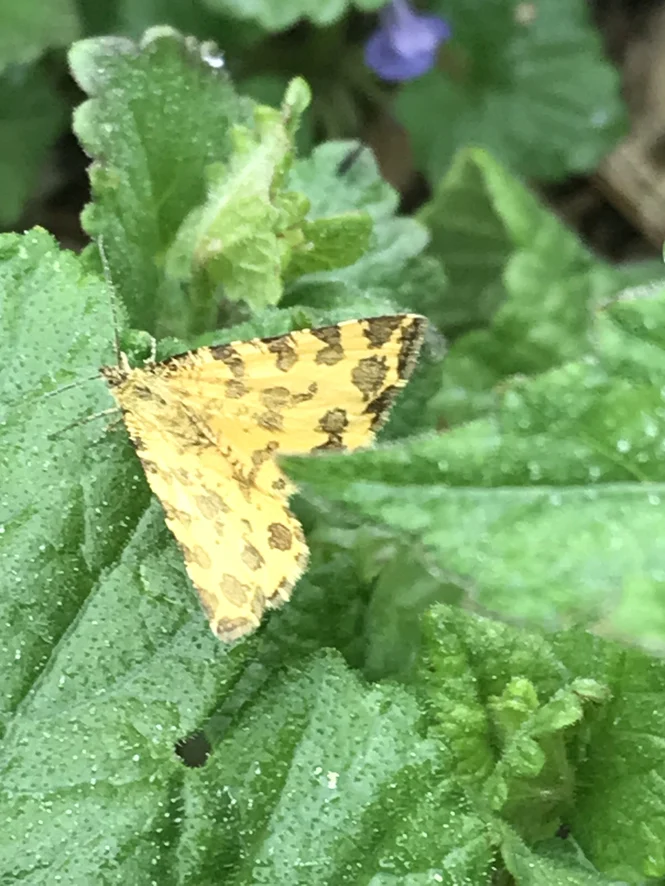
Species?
Pseudopanthera macularia
